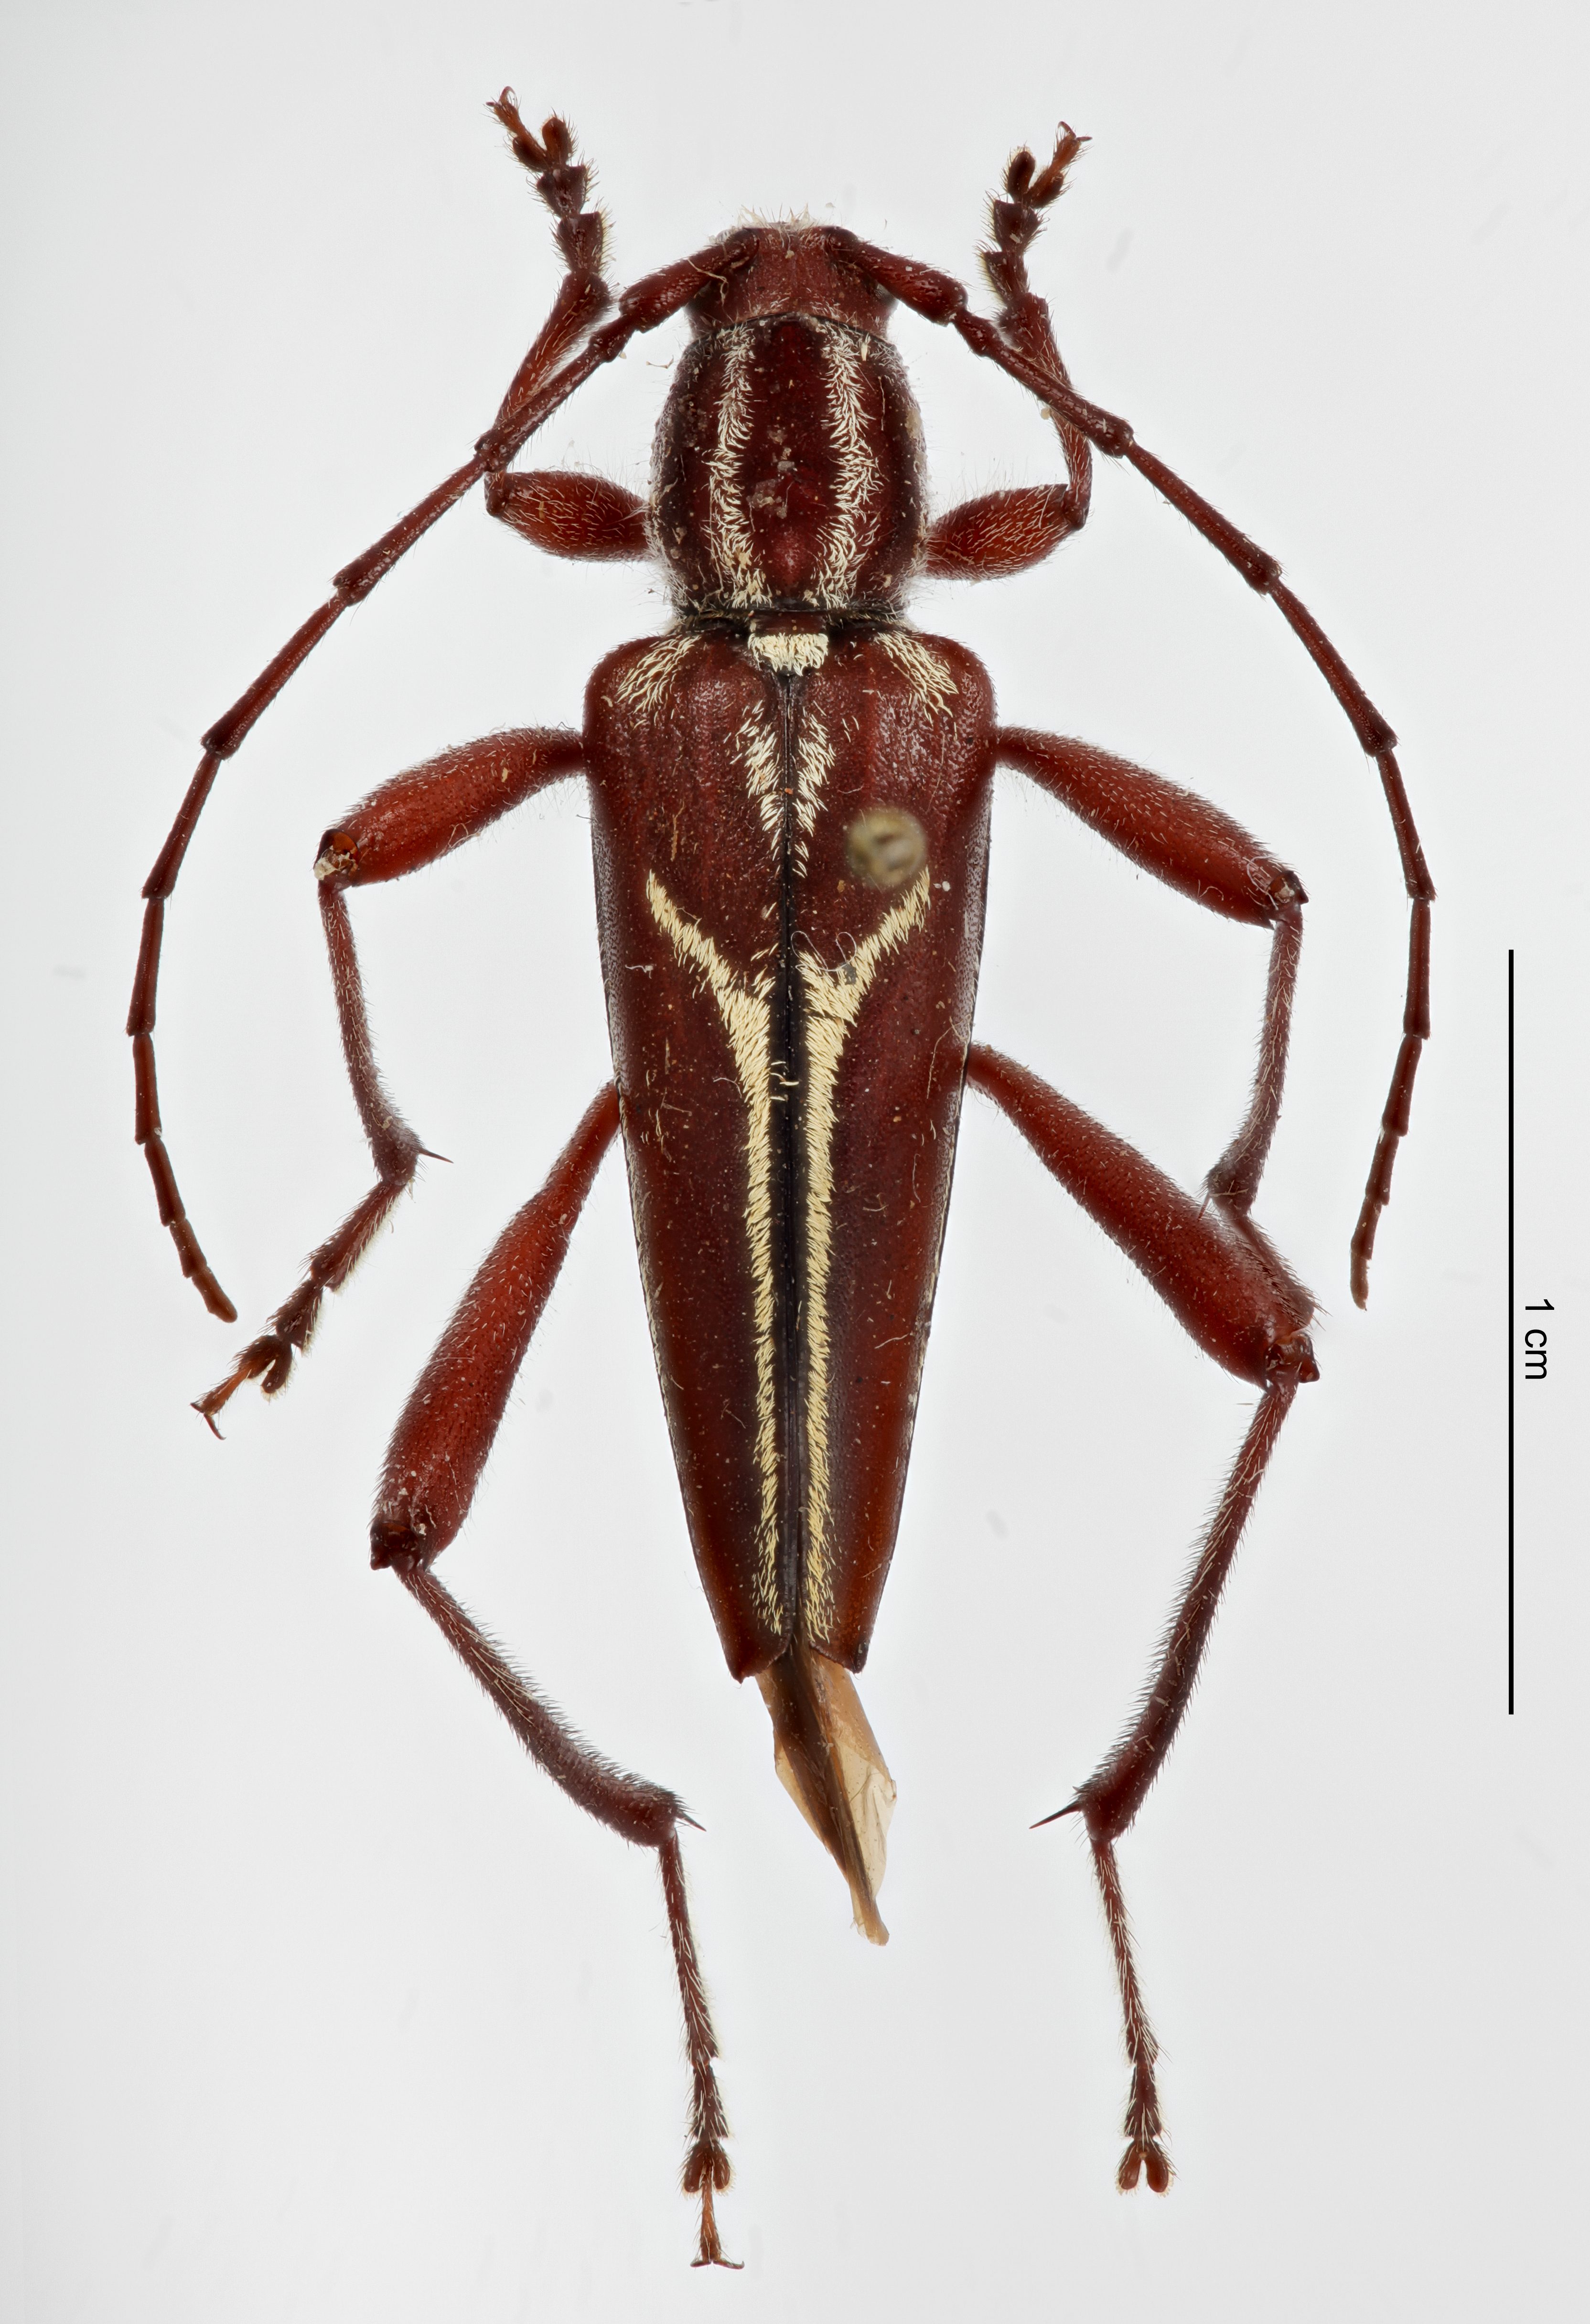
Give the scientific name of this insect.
Plagithmysus bilineatus
